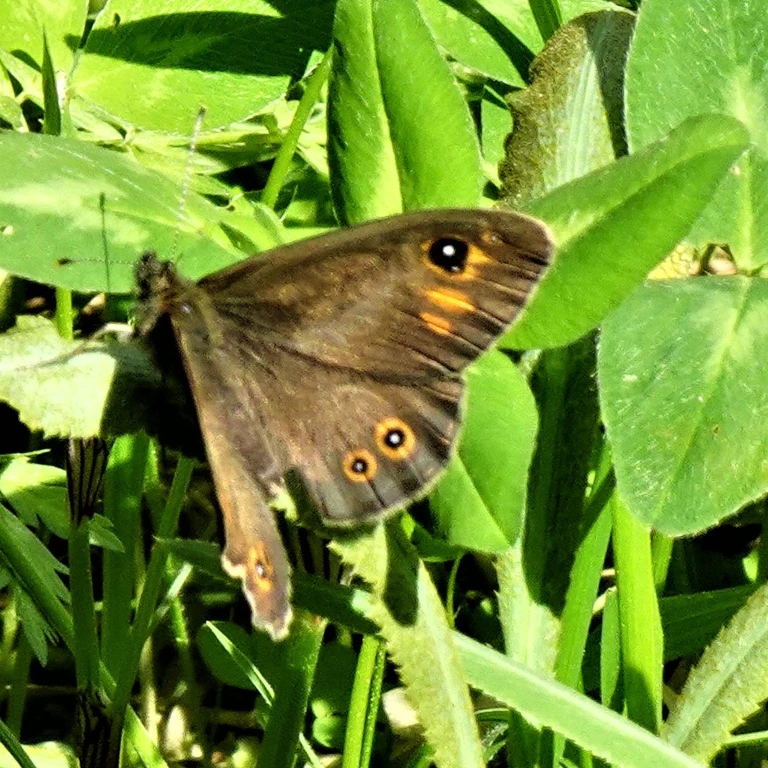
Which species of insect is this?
Lasiommata maera (also Pararge maera)
